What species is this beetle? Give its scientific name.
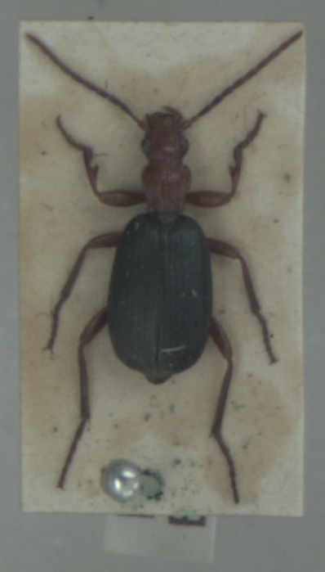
Brachinus crepitans
